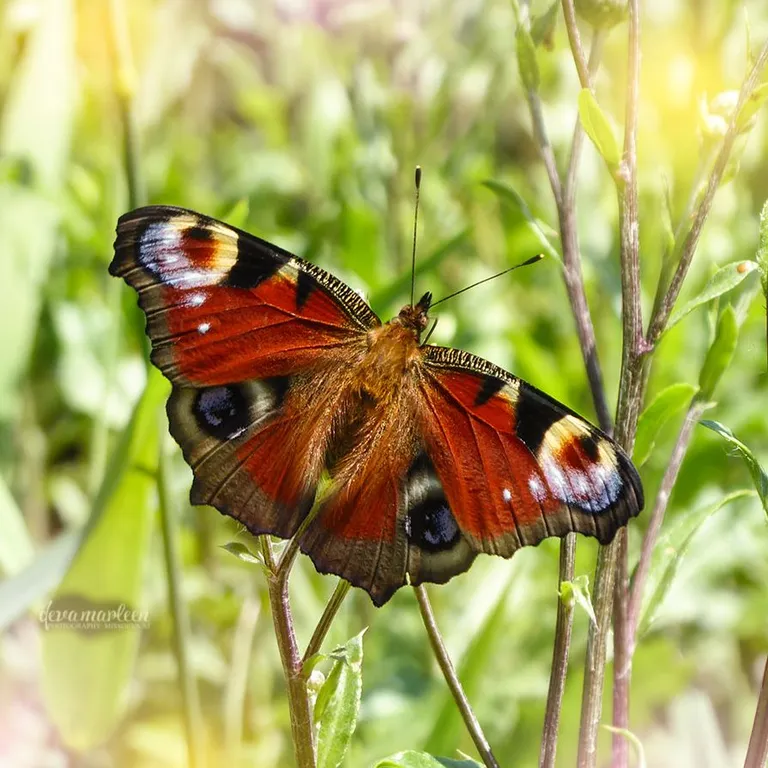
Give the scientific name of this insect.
Aglais io
